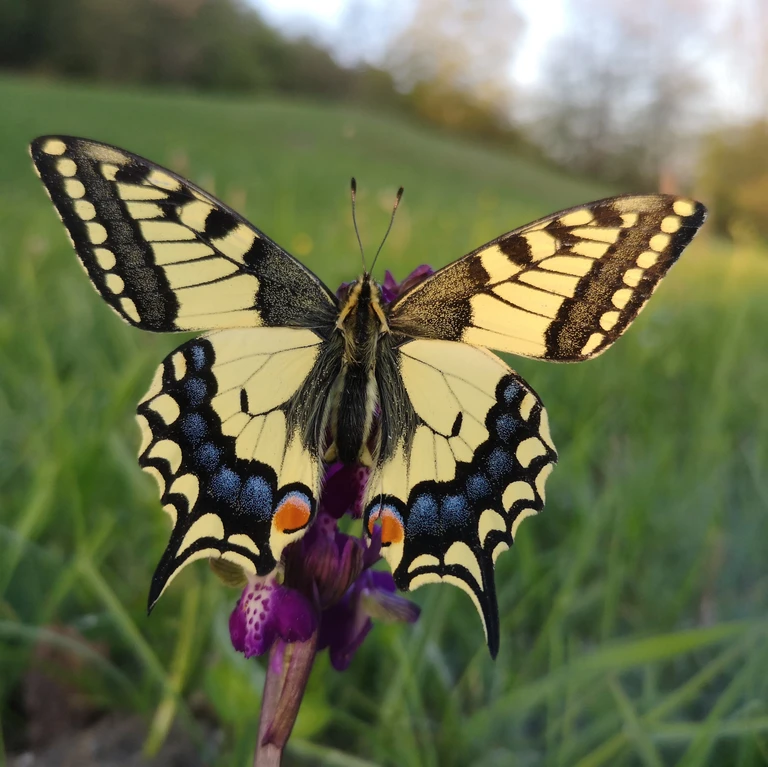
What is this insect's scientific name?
Papilio machaon
